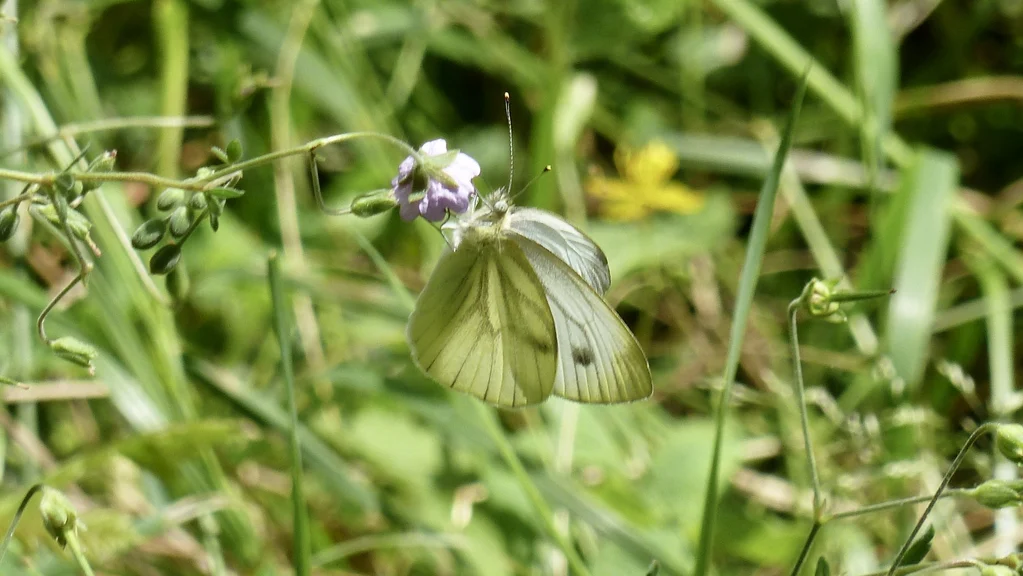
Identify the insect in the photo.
Pieris napi
